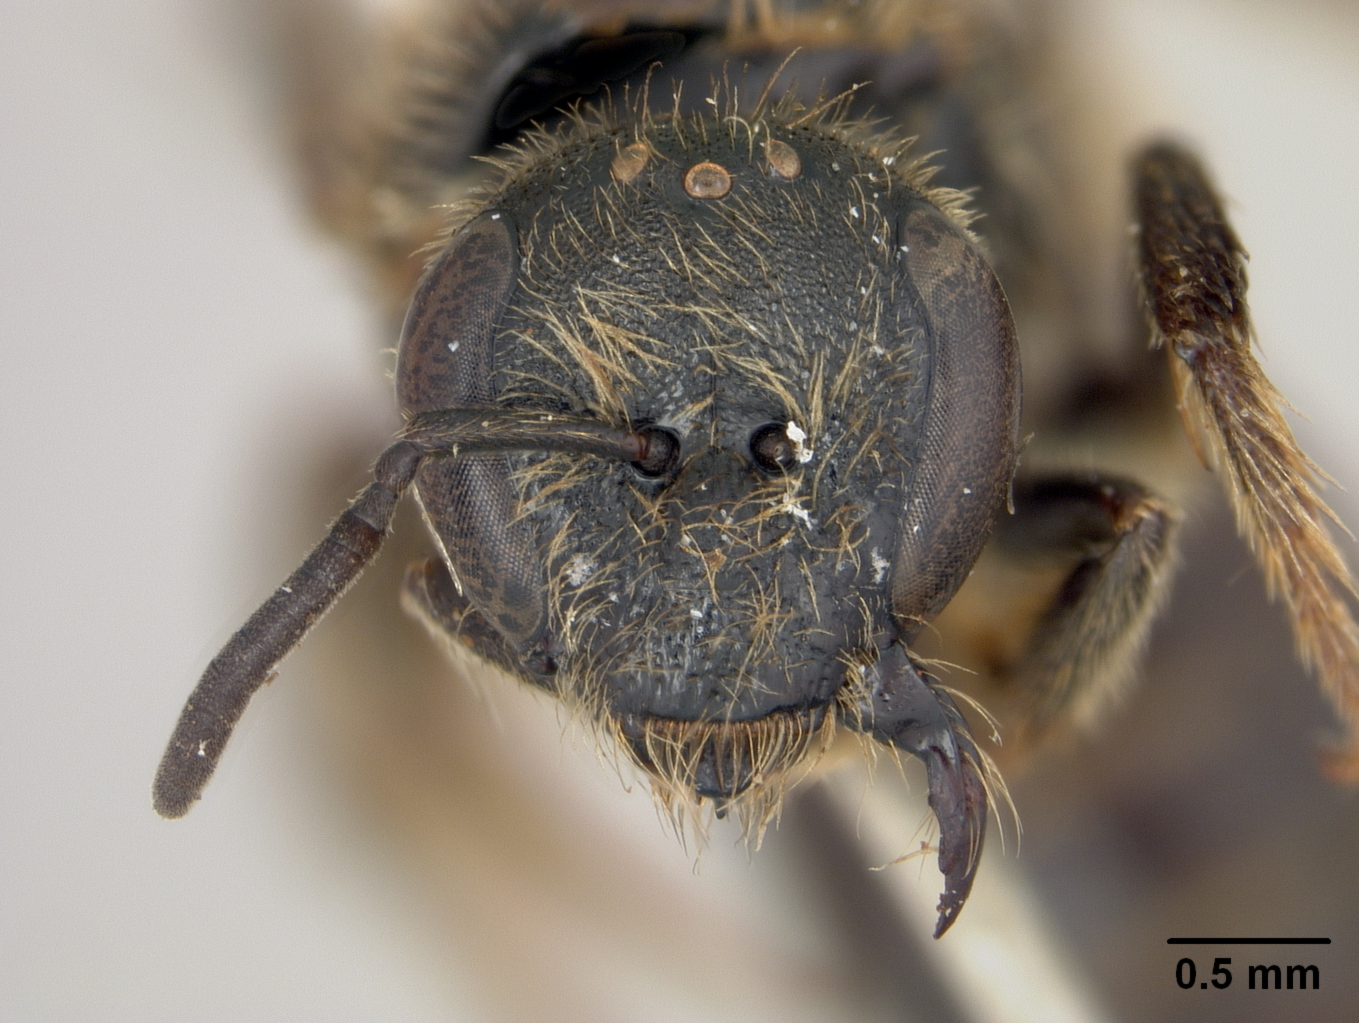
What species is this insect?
Halictus postlucens
